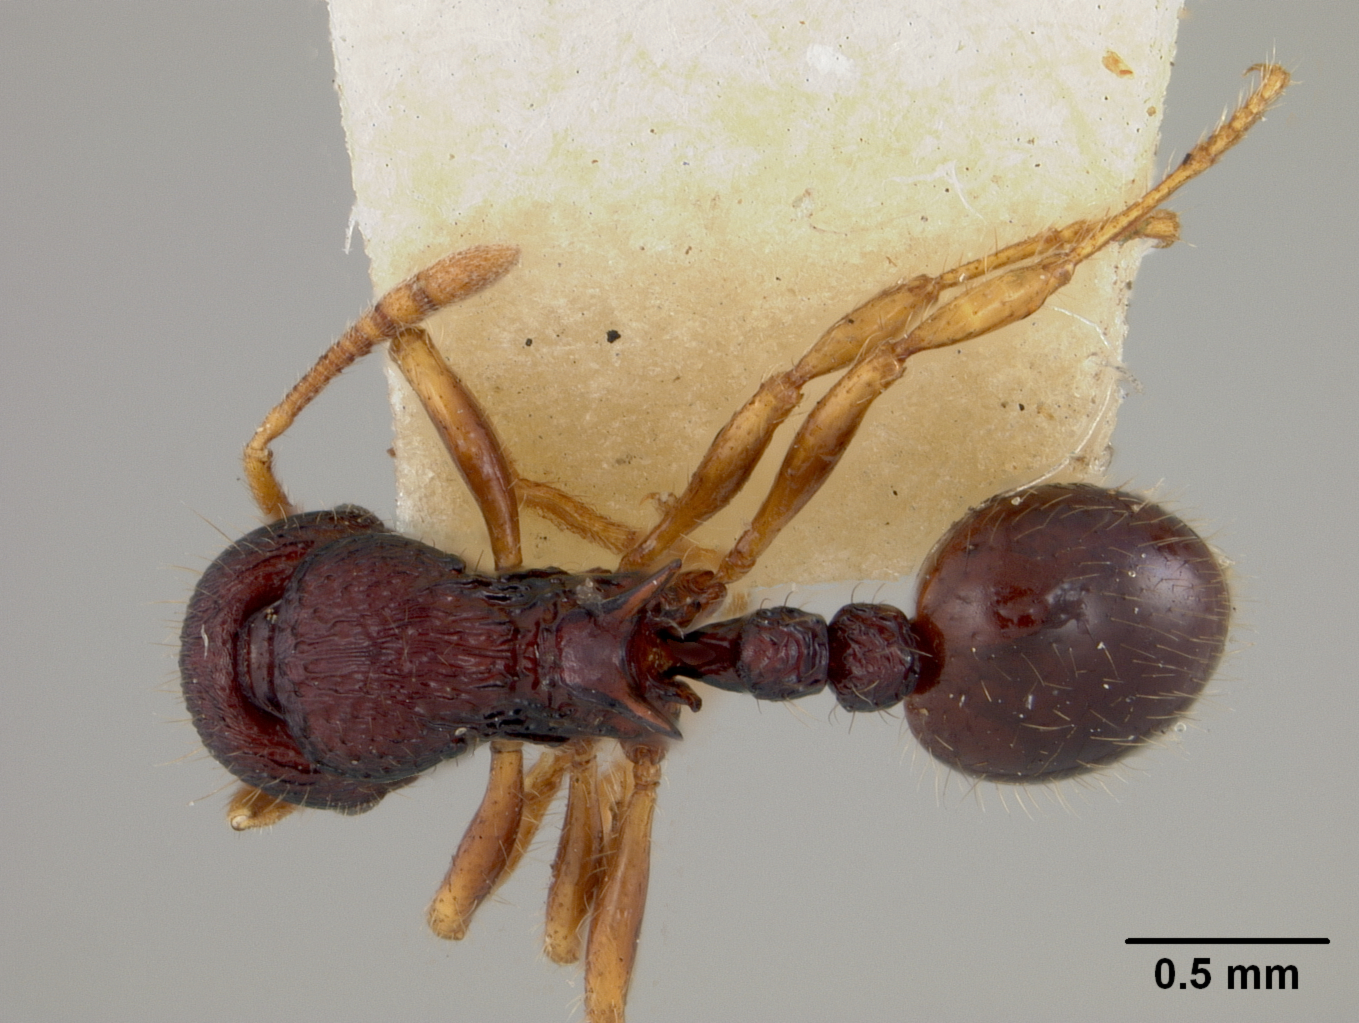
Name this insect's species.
Rogeria rugosa
